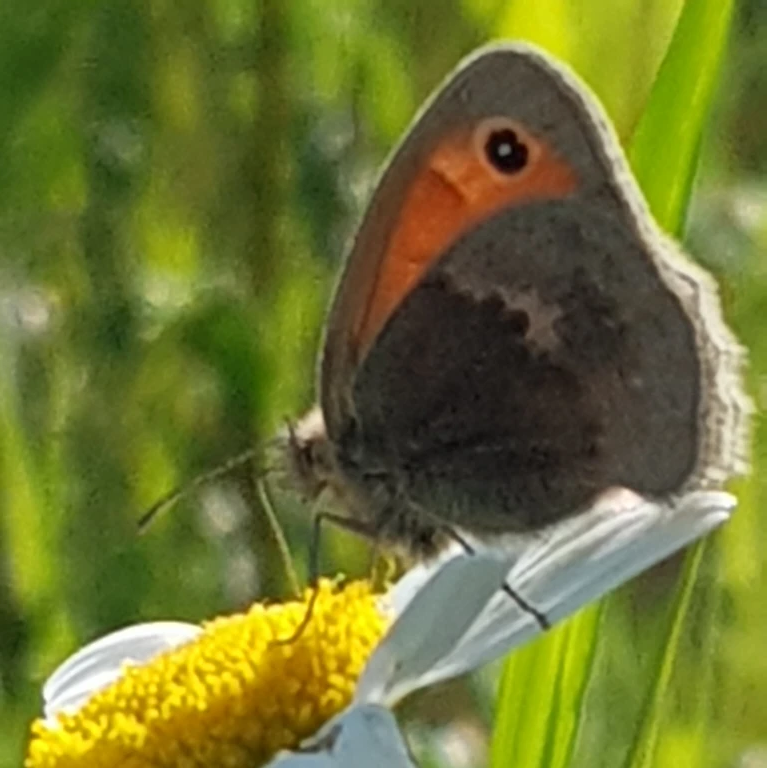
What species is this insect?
Coenonympha pamphilus
